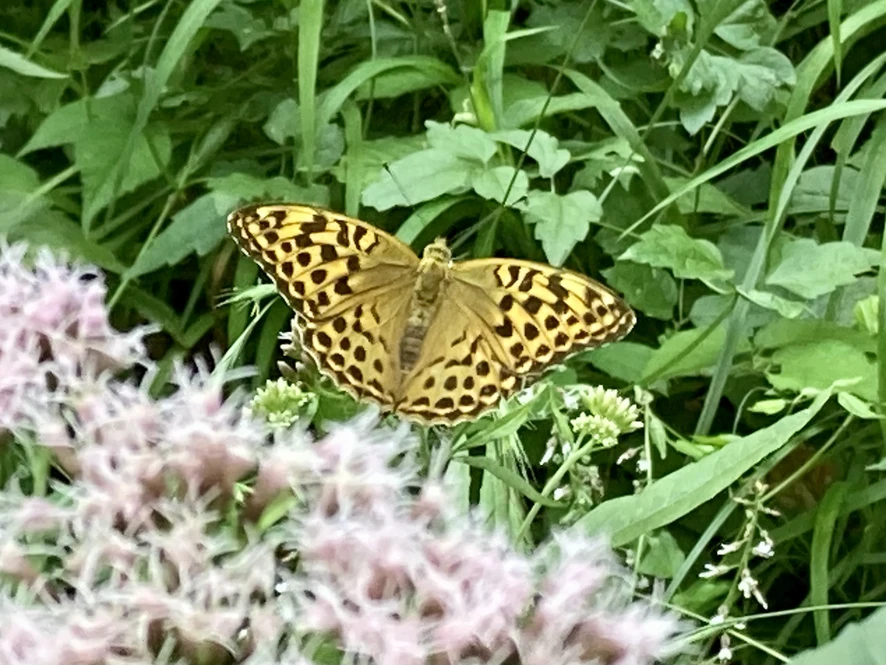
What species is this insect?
Argynnis paphia
